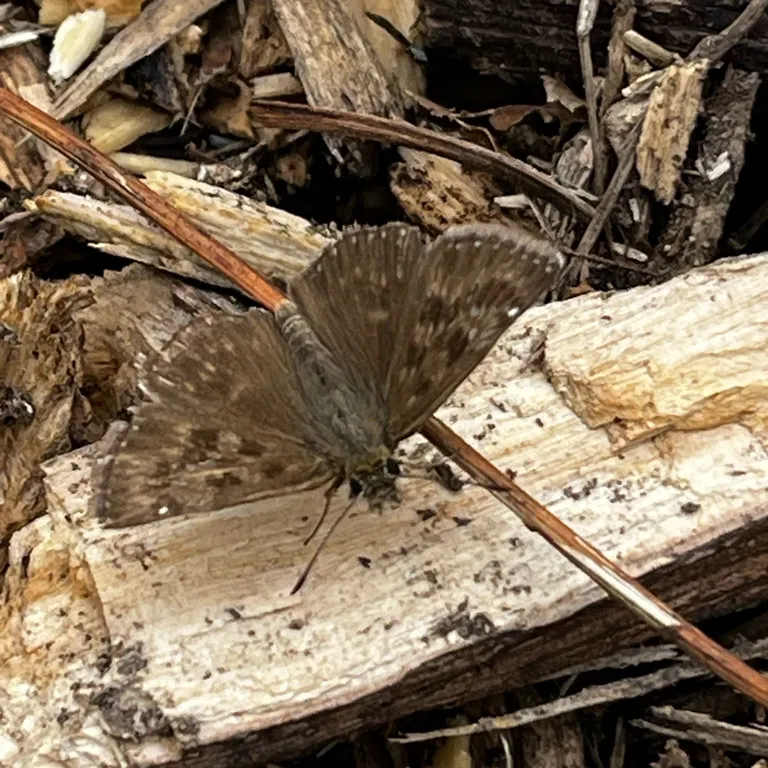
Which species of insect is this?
Erynnis tages
